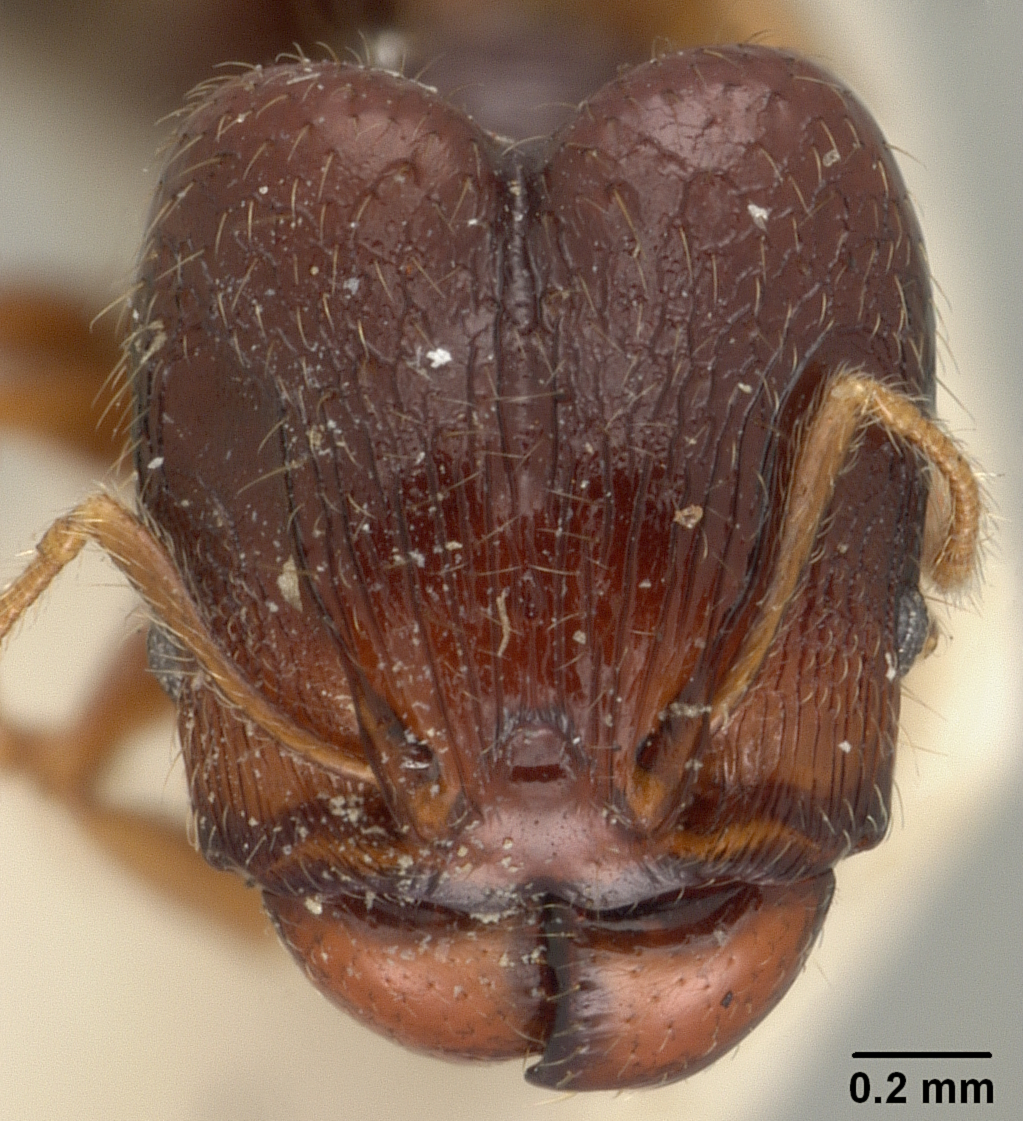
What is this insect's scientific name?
Pheidole wilsoni
